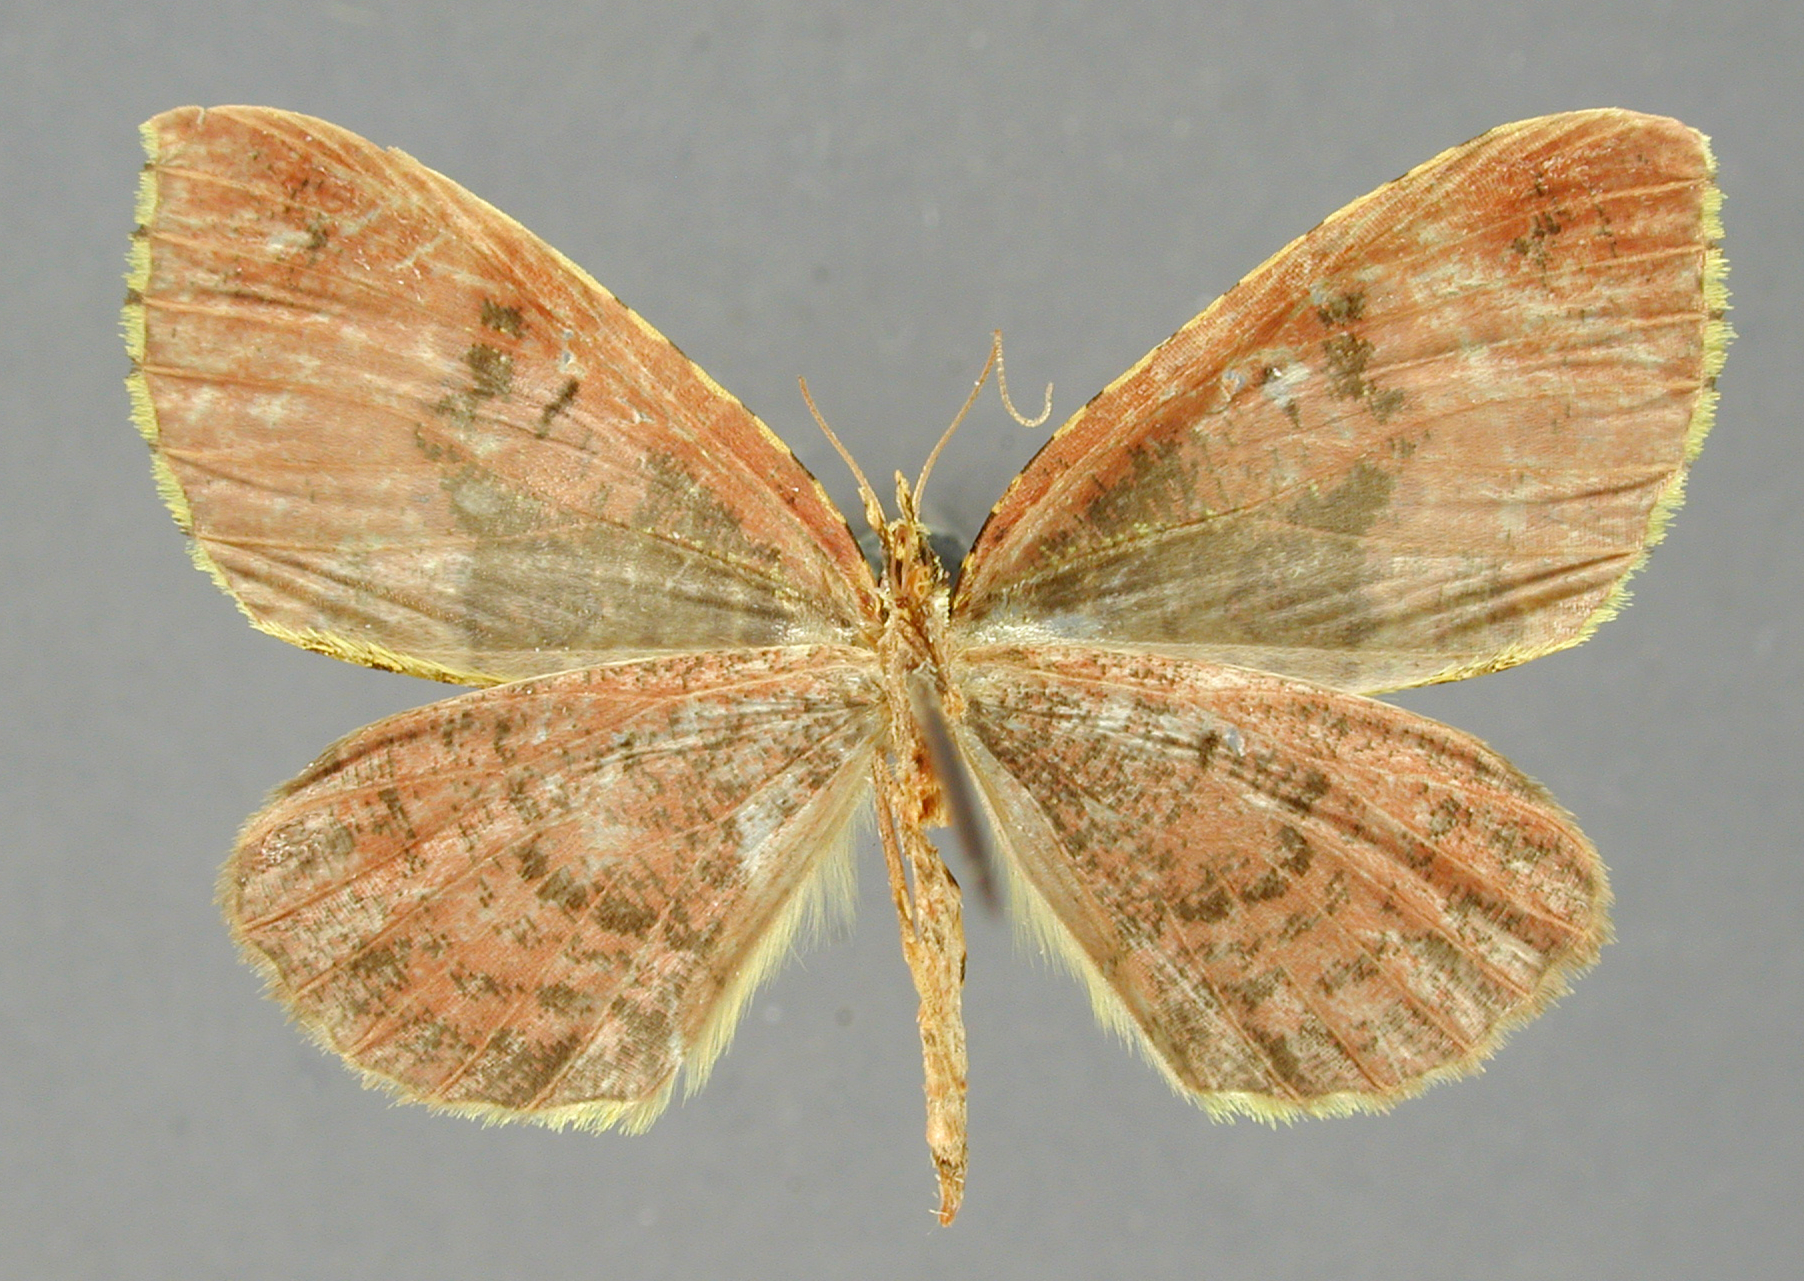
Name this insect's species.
Cidaria malacata
